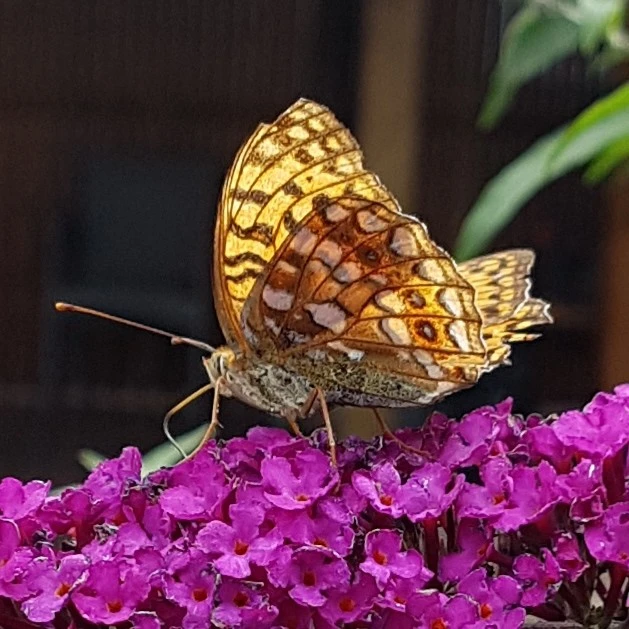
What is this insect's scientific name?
Fabriciana adippe
